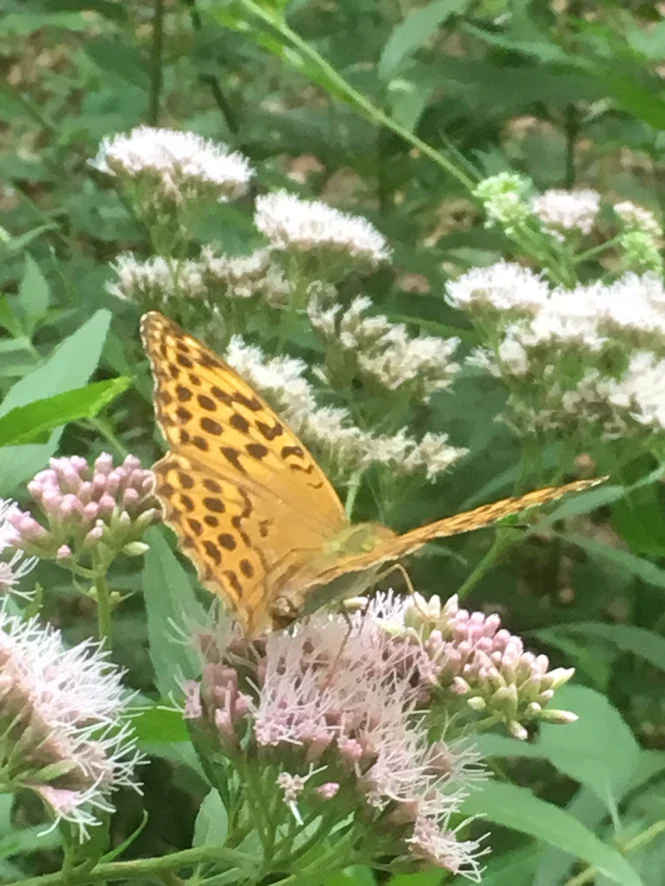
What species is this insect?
Argynnis paphia
